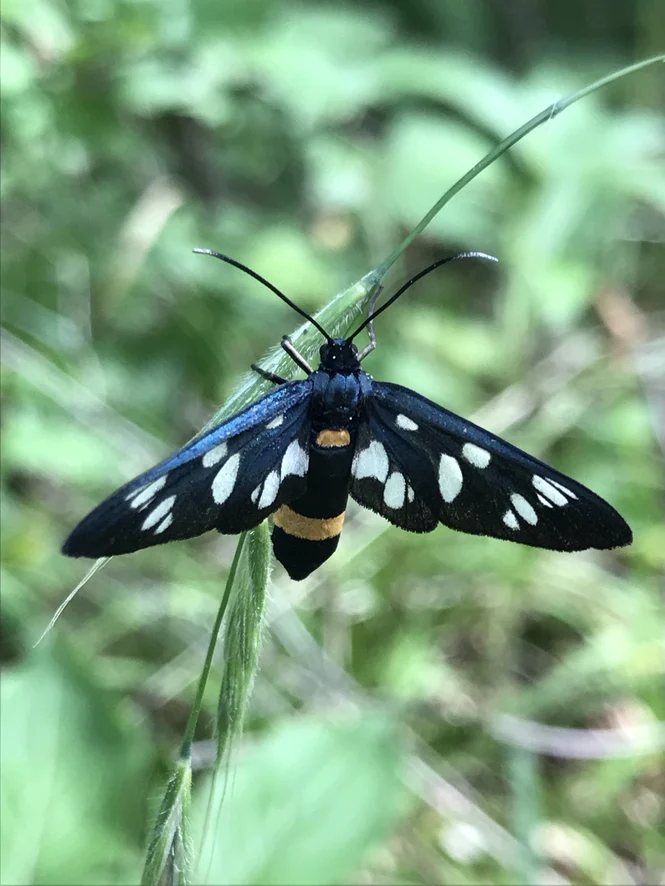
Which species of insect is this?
Amata phegea
